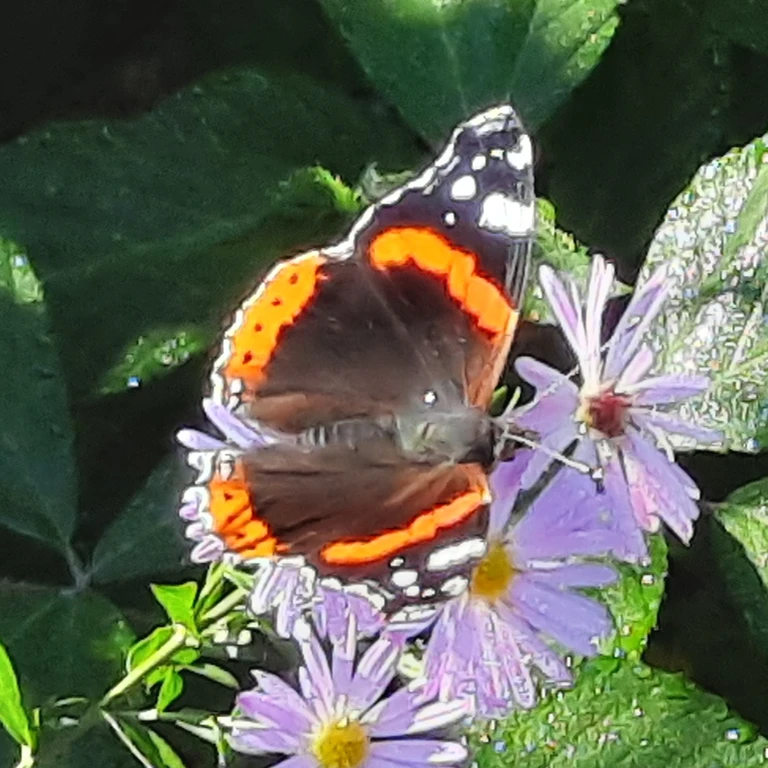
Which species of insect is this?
Vanessa atalanta
